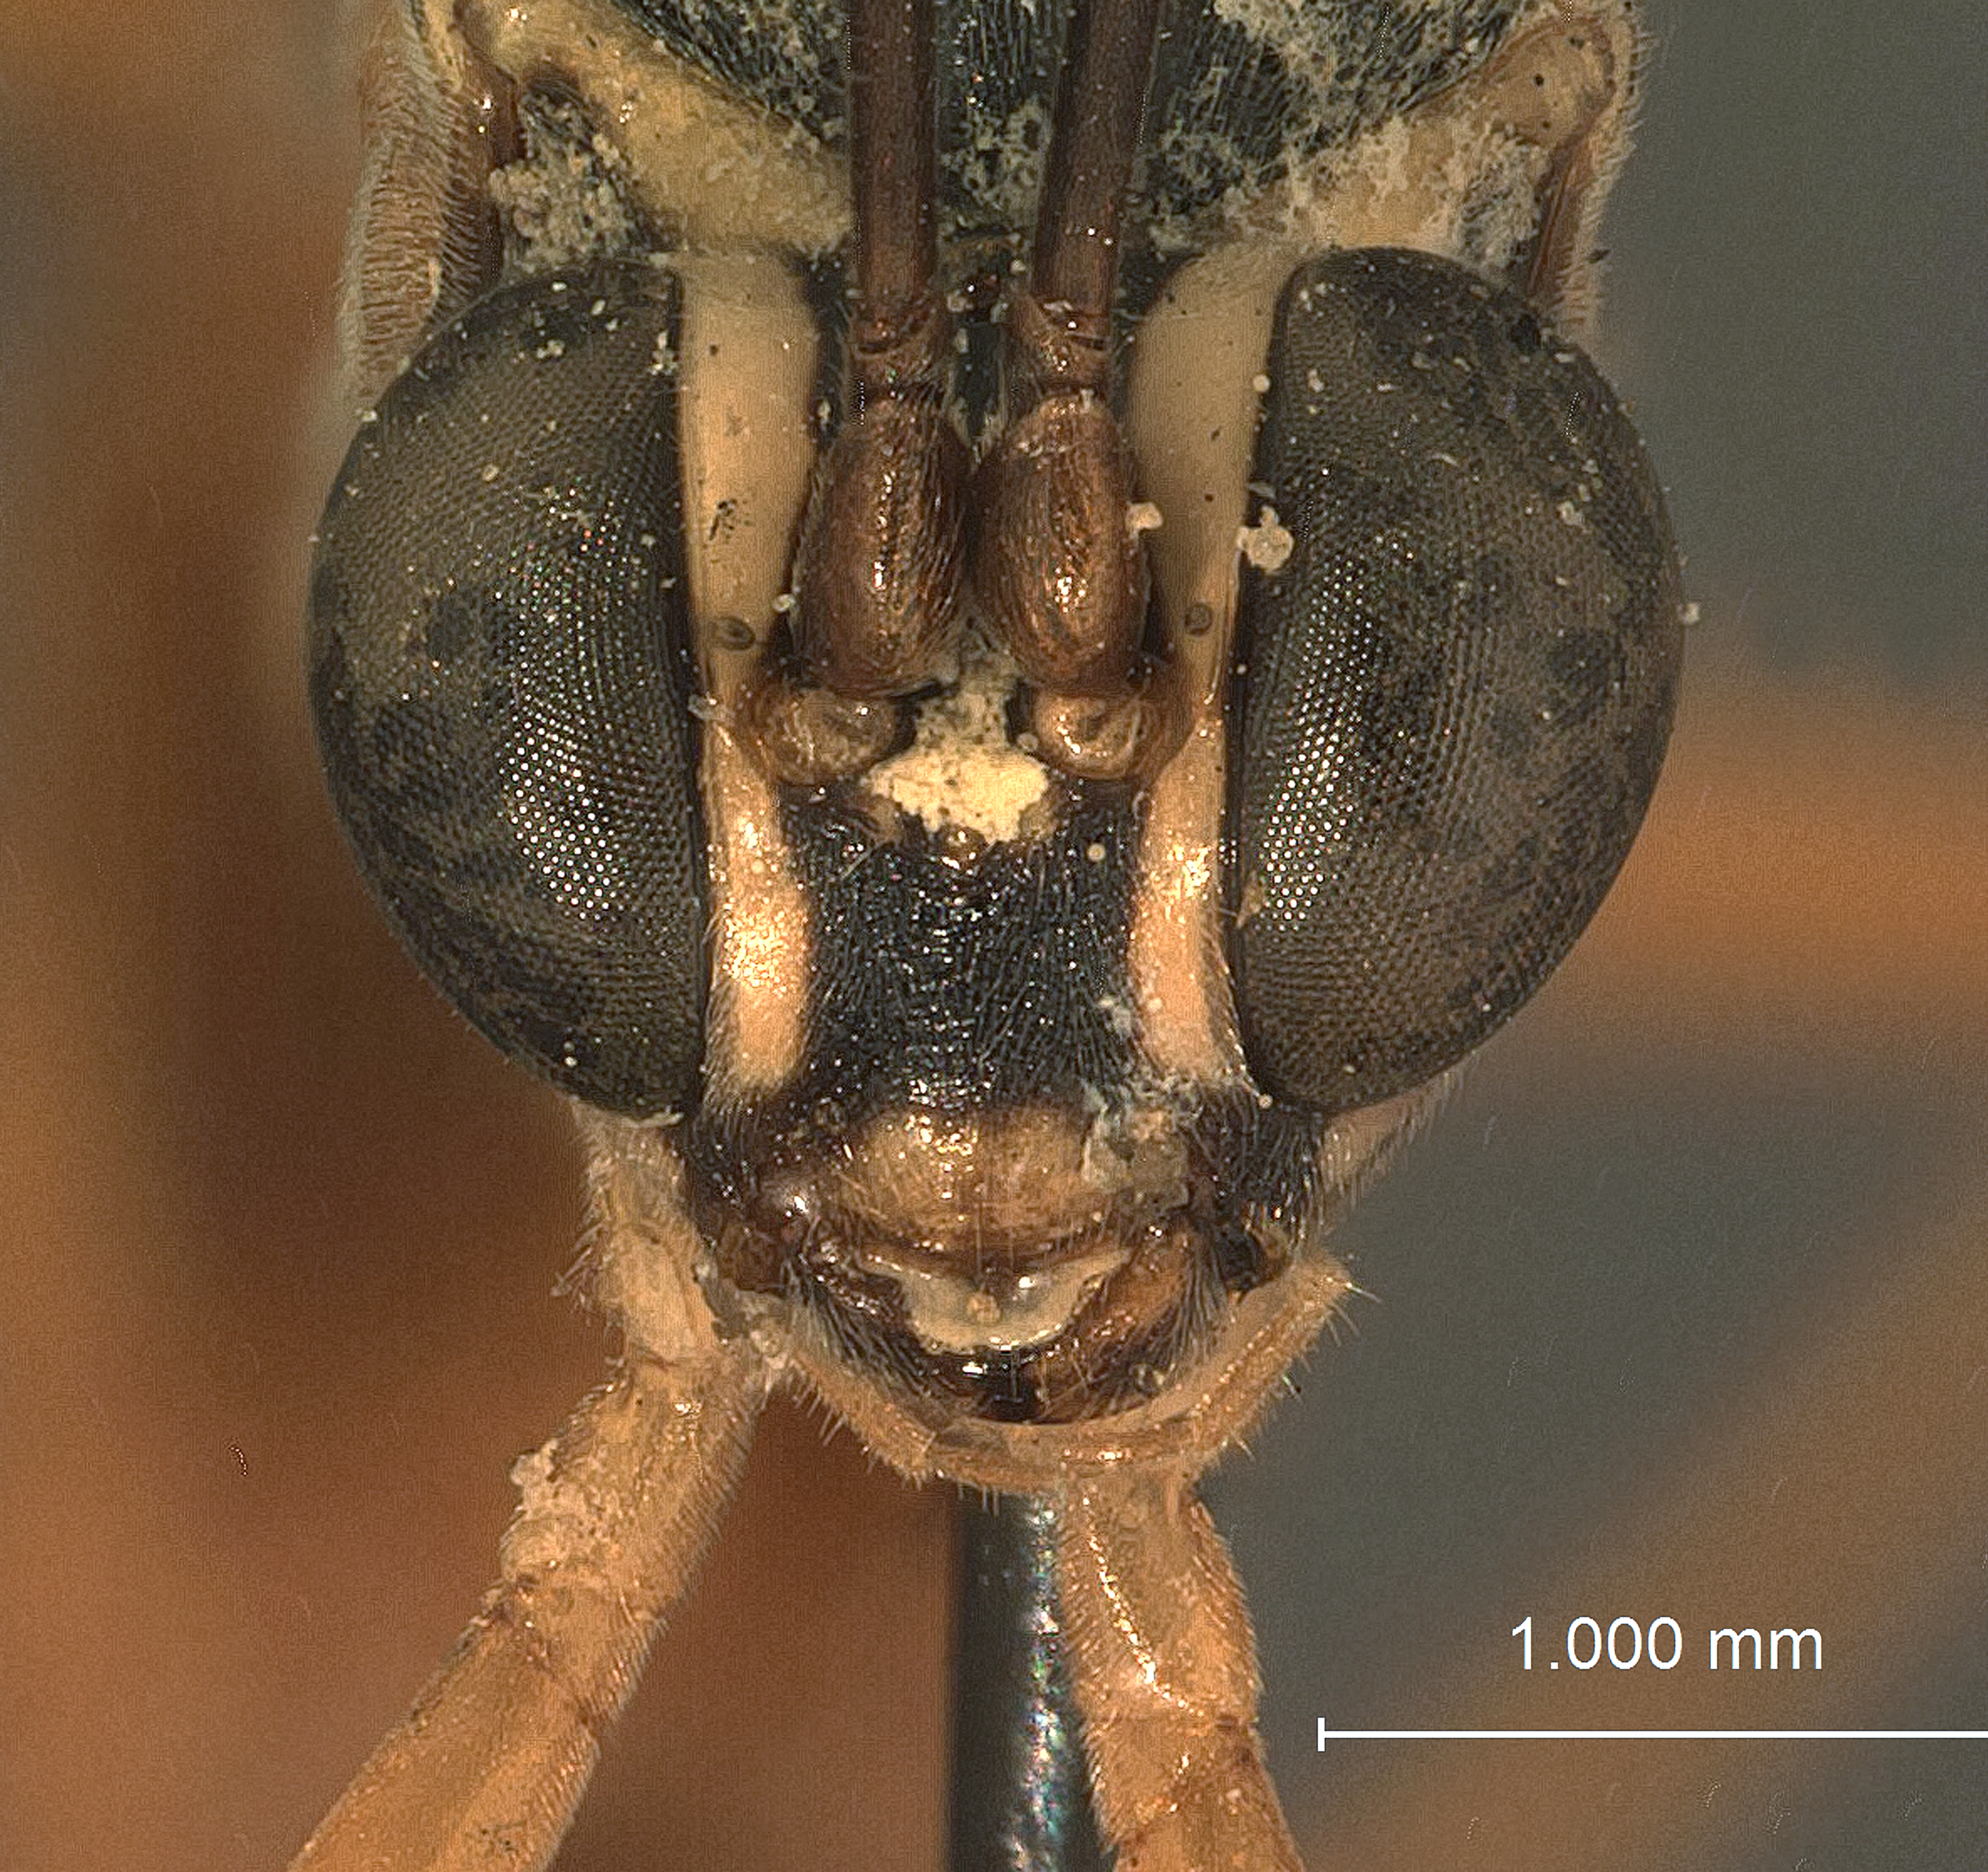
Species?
Diapetimorpha confederata
